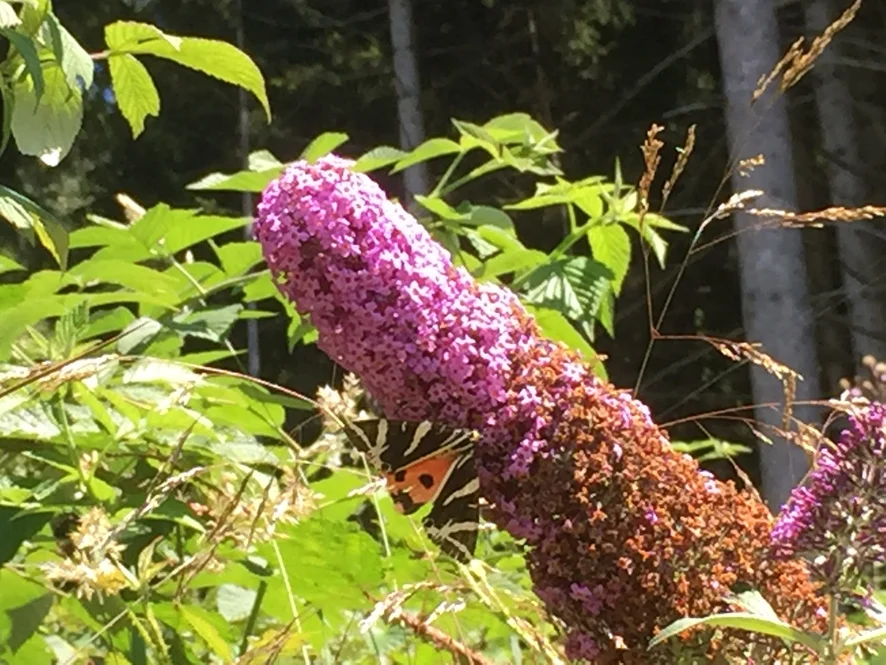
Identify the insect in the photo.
Euplagia quadripunctaria
